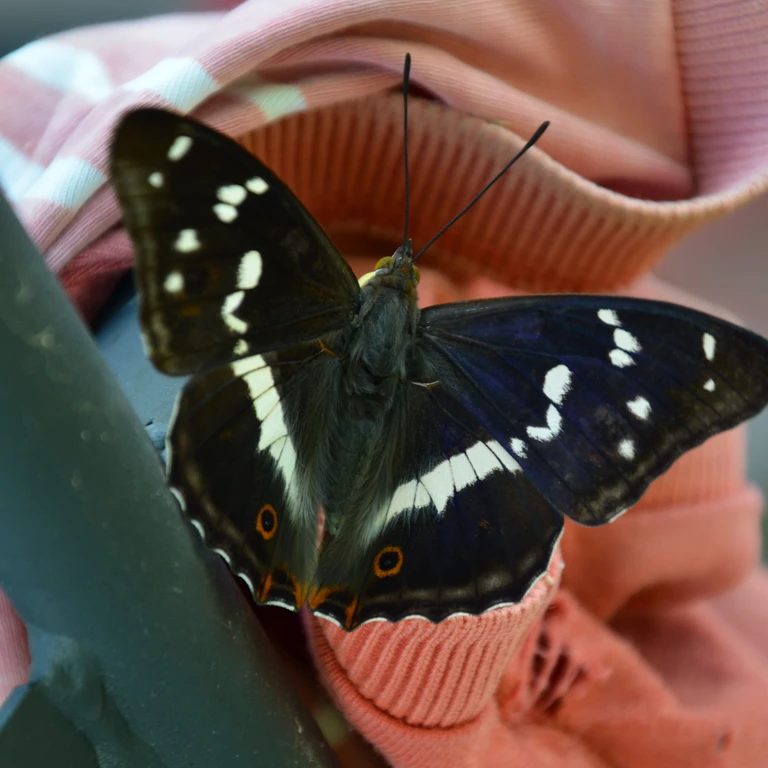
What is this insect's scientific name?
Apatura iris
